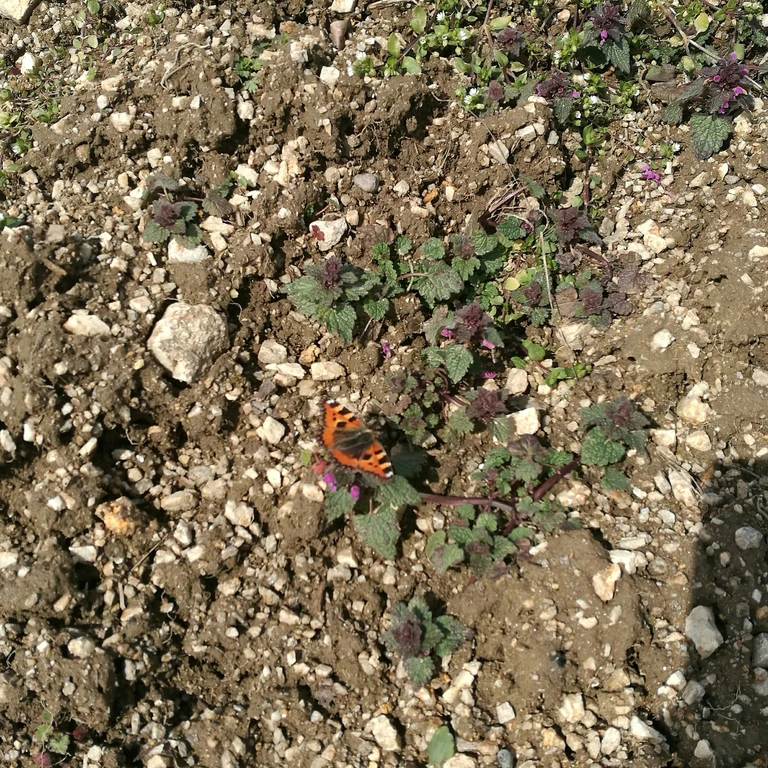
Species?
Aglais urticae
